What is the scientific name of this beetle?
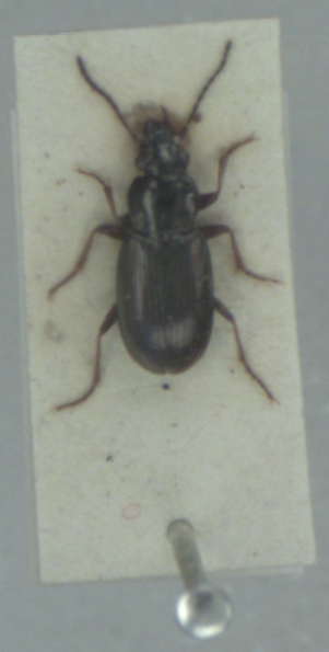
Pogonus chalceus
